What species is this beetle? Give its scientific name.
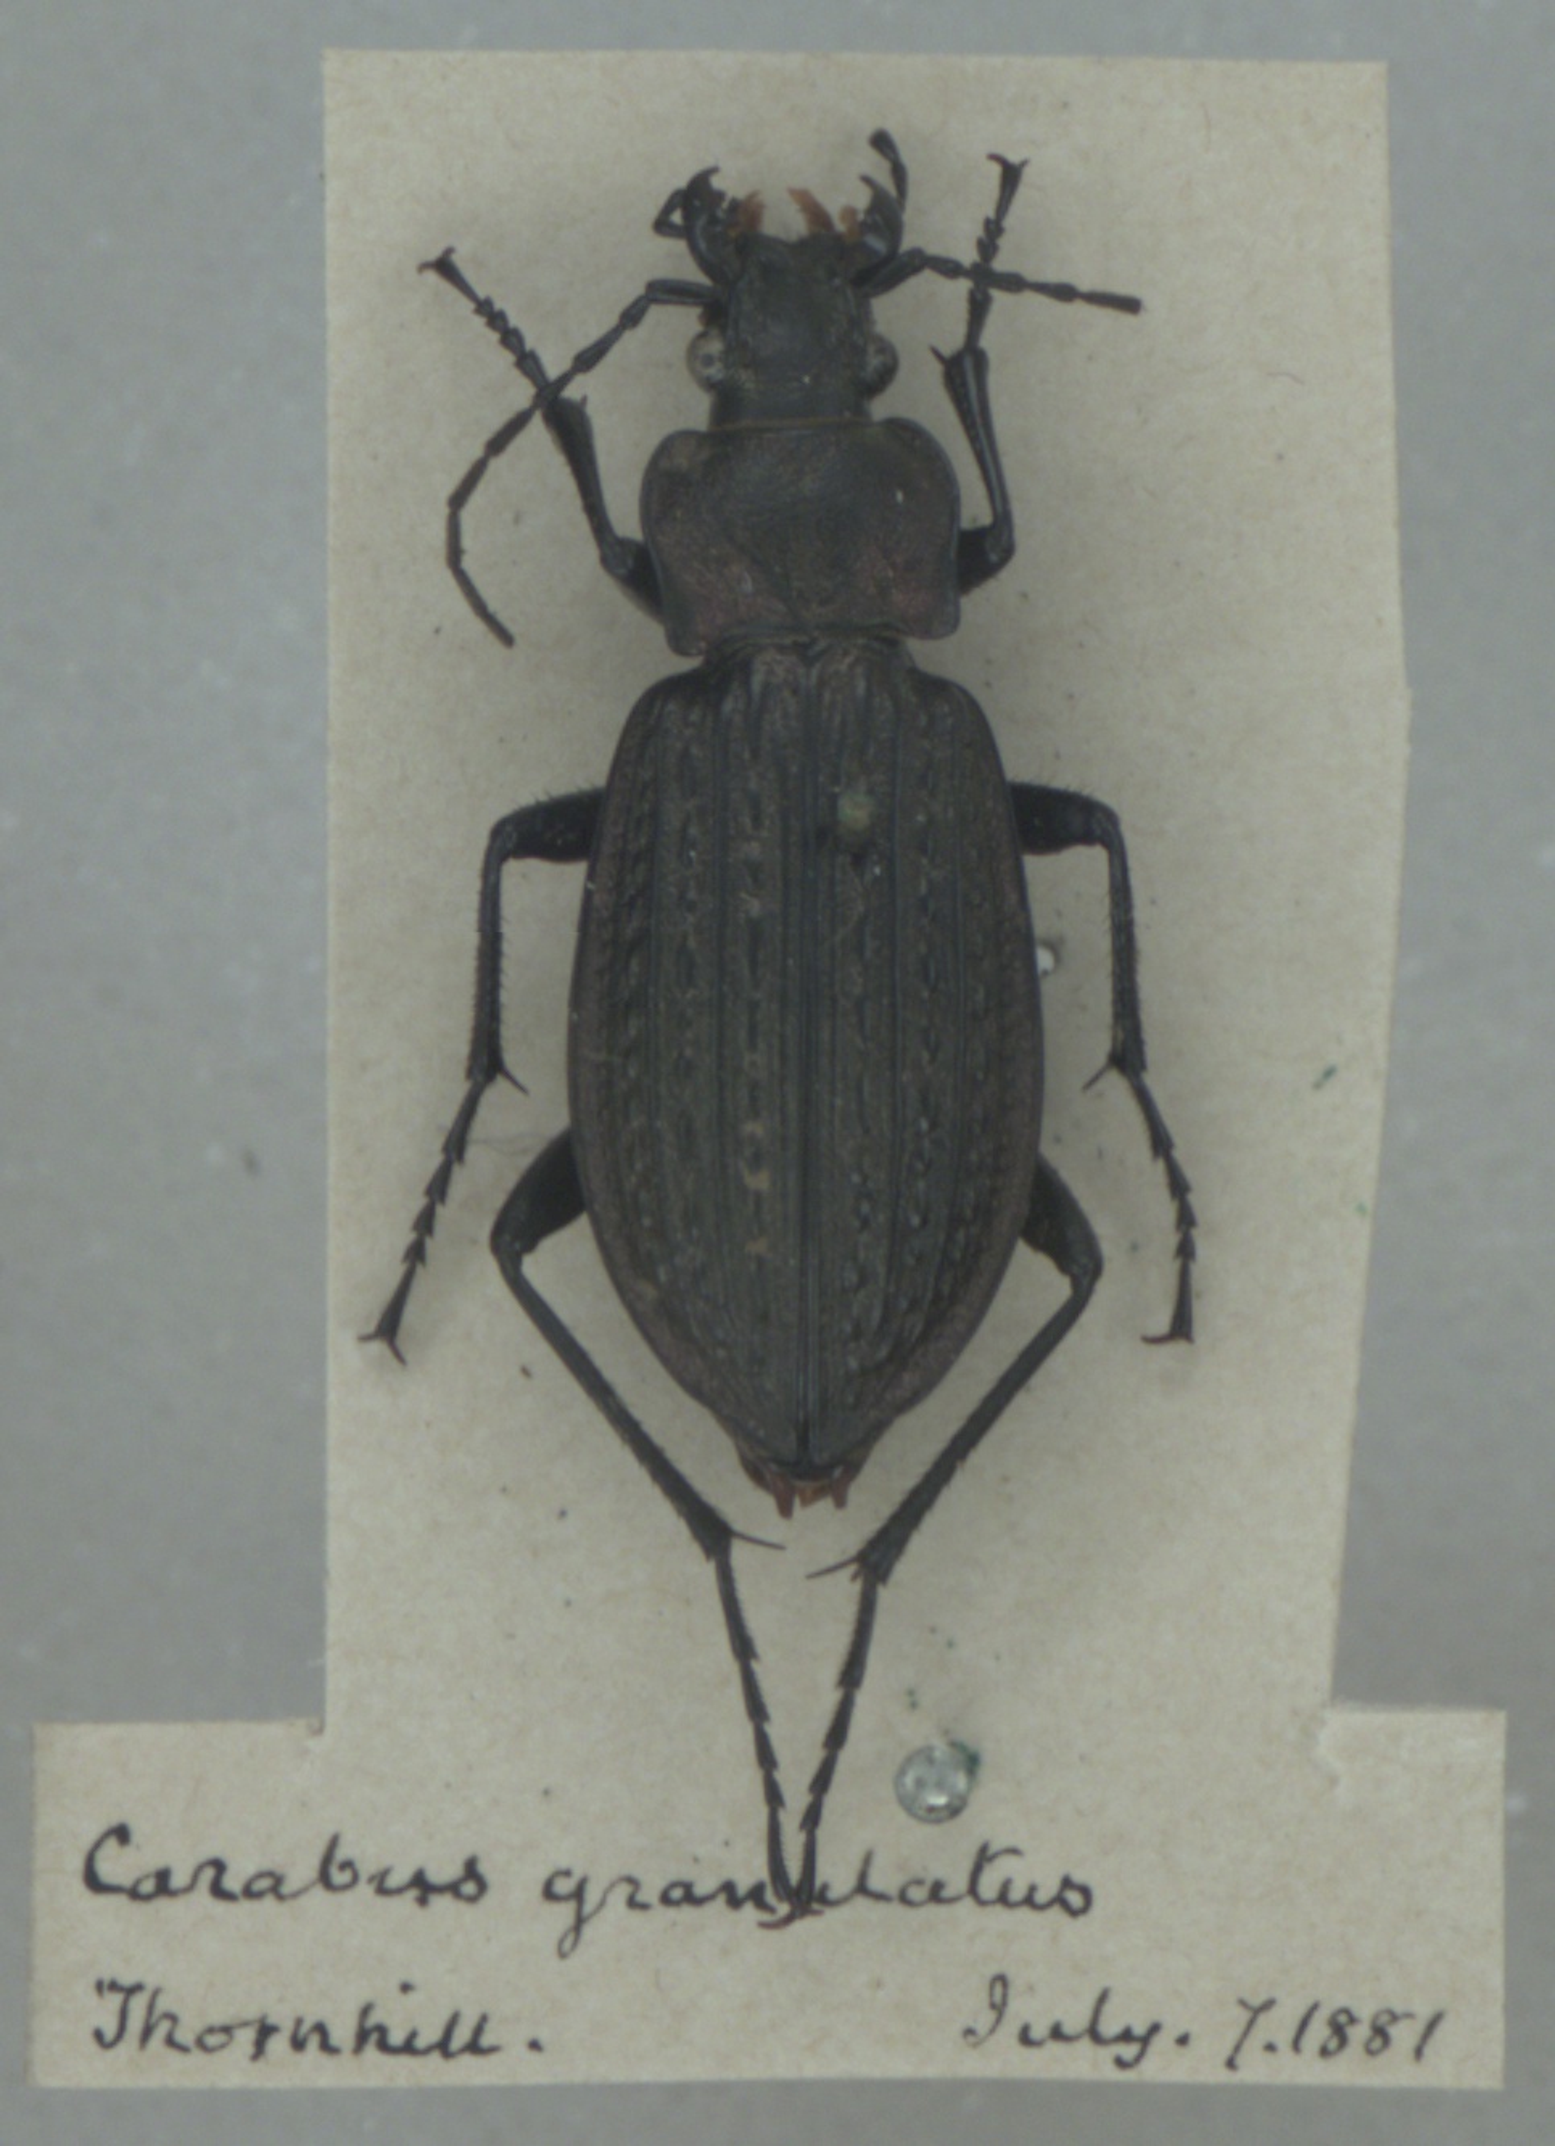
Carabus granulatus
